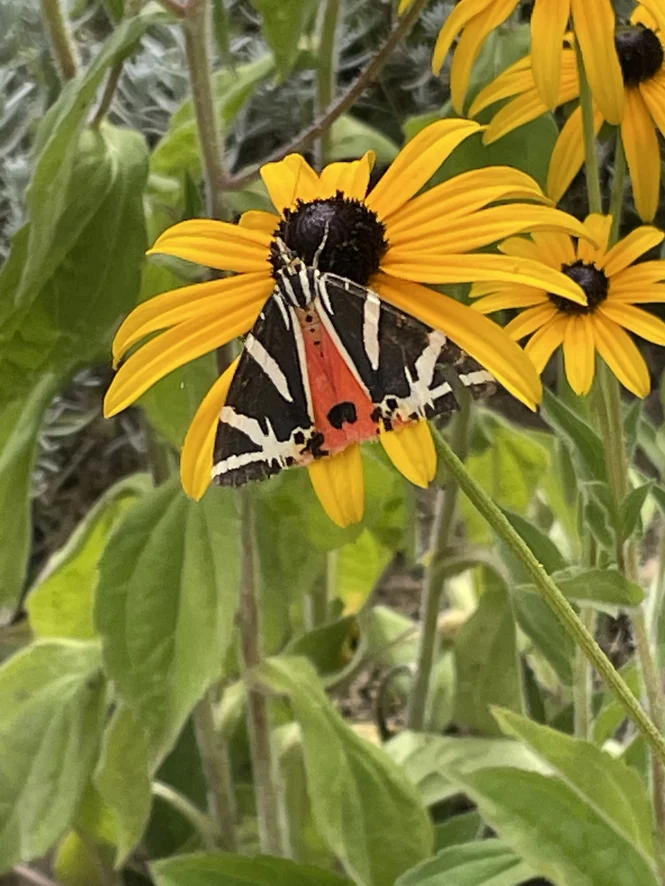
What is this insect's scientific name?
Euplagia quadripunctaria
